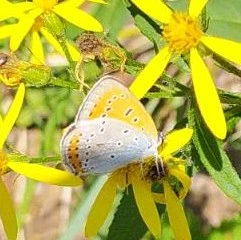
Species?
Lycaena dispar
